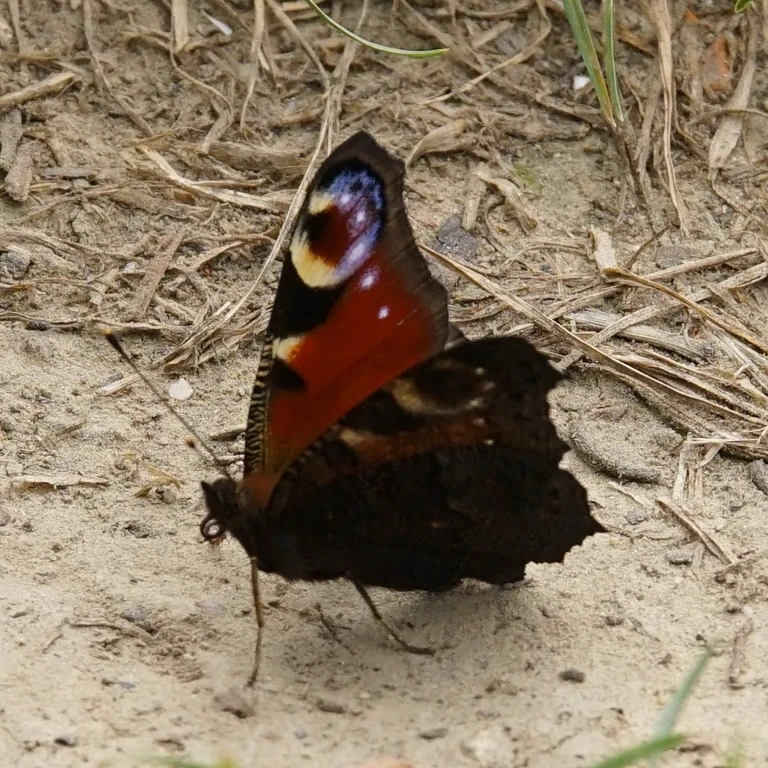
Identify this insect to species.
Aglais io
